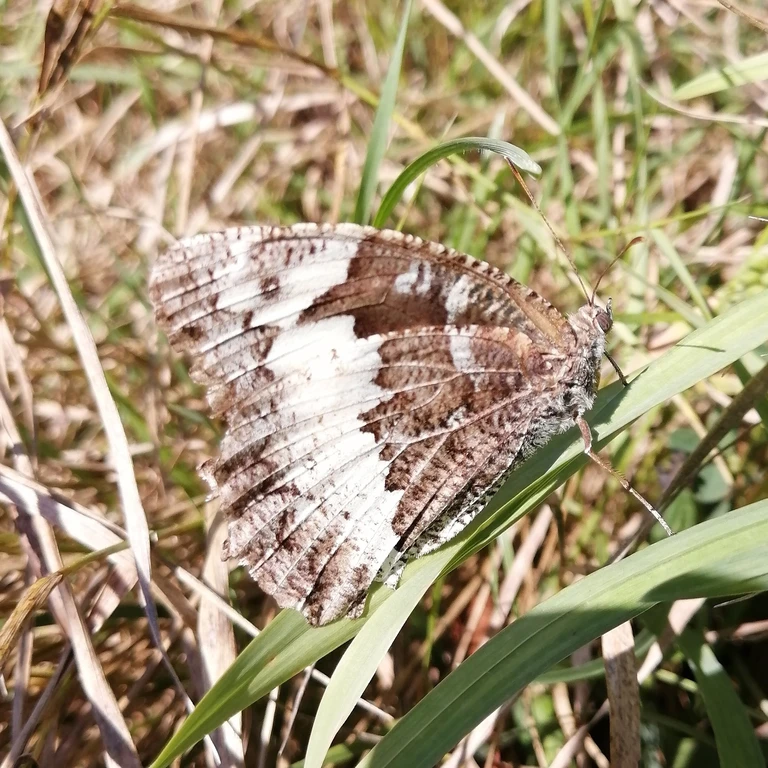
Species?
Brintesia circe
